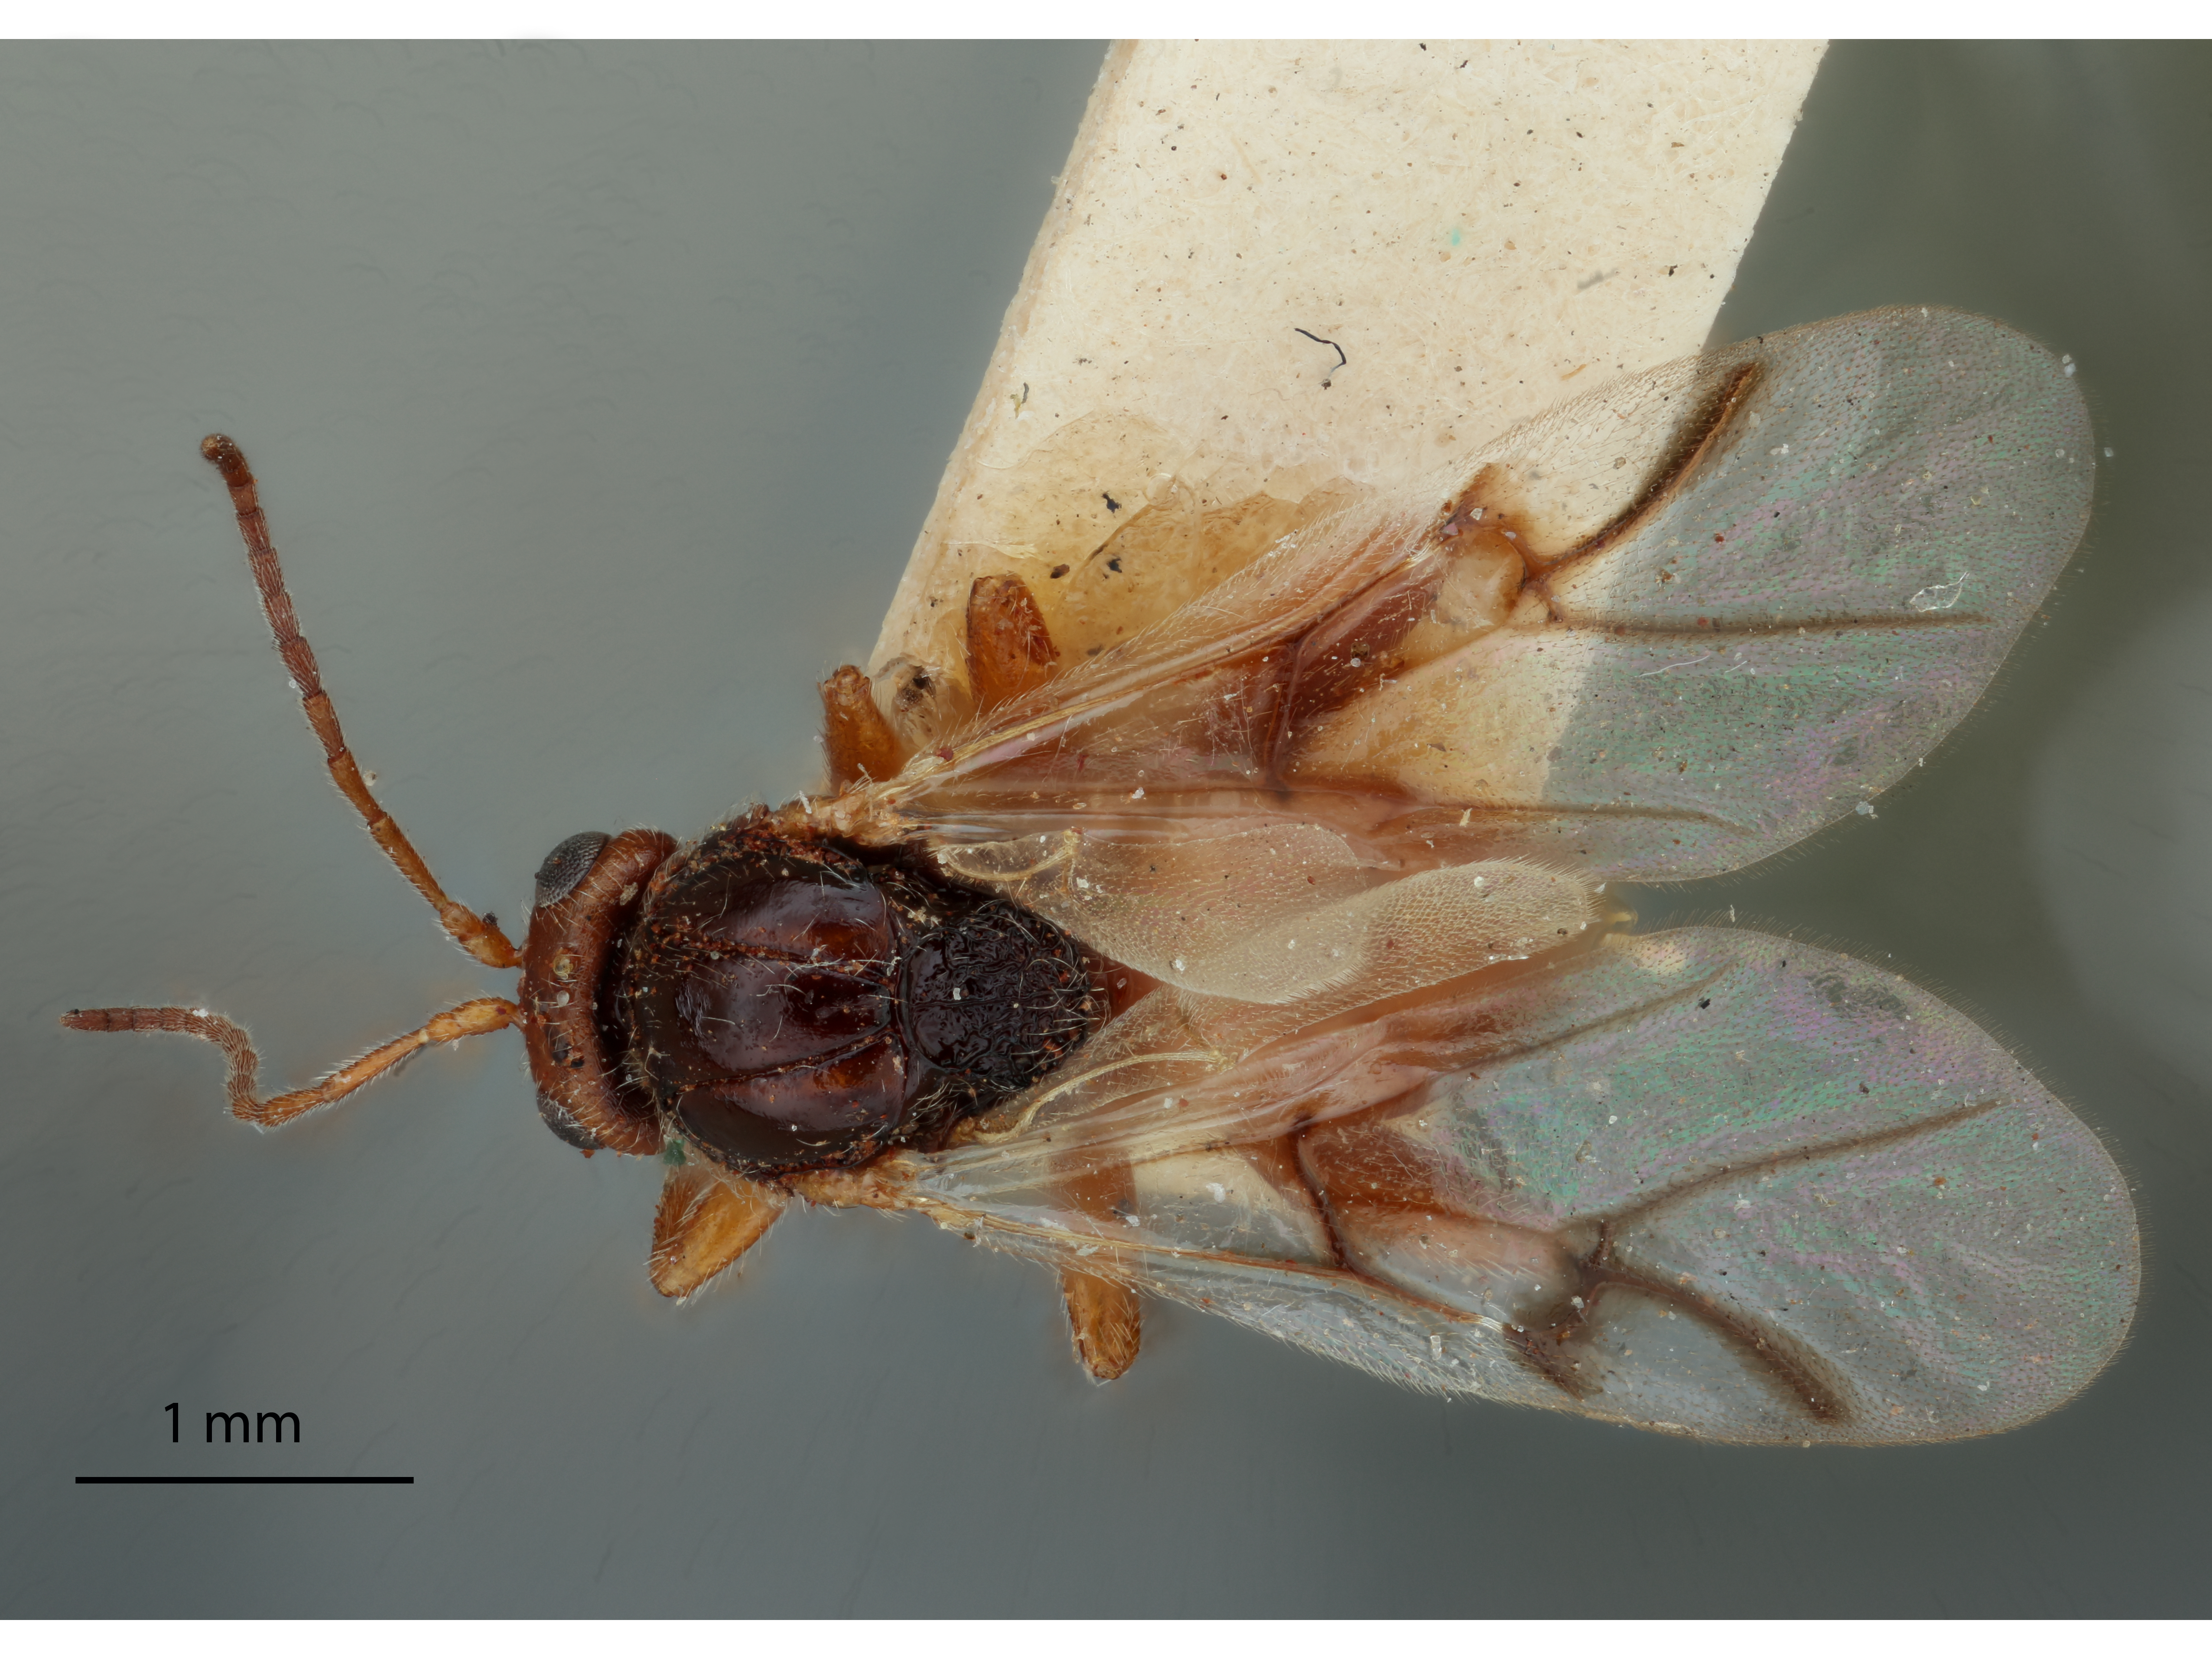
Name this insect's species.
Dryophanta carolina
